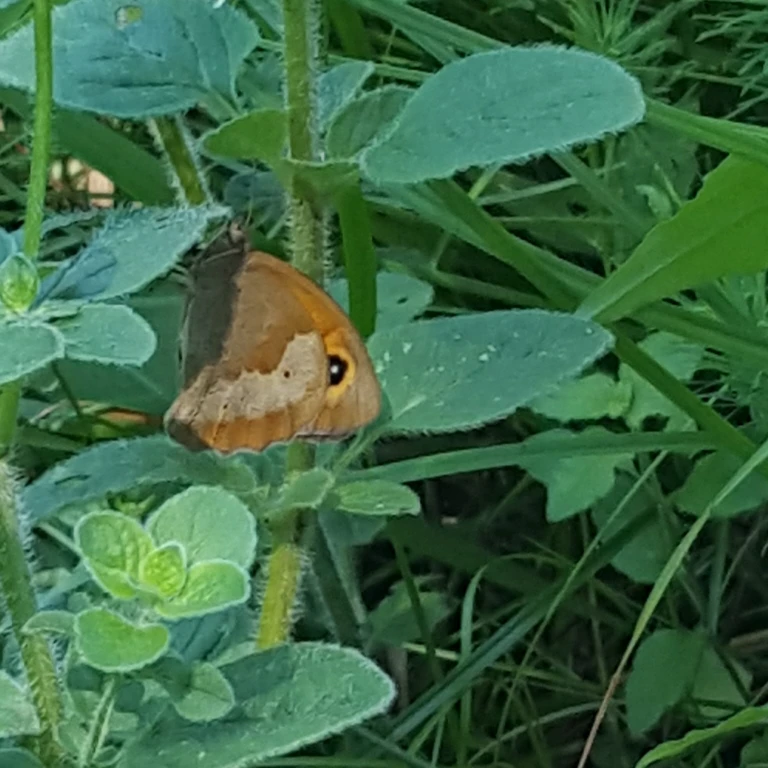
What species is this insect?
Maniola jurtina
